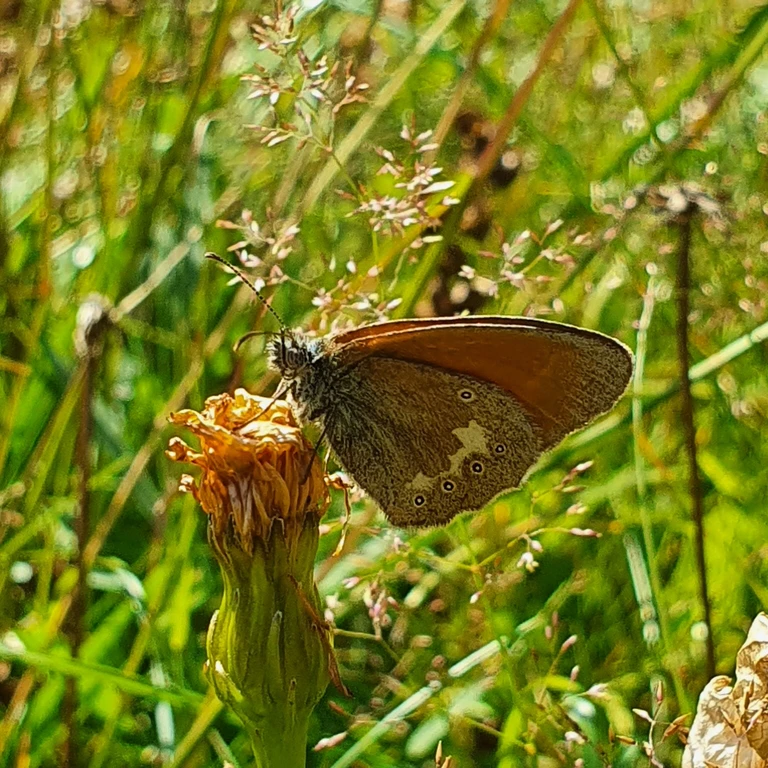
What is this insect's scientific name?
Coenonympha glycerion (also Coenonympha iphis)
